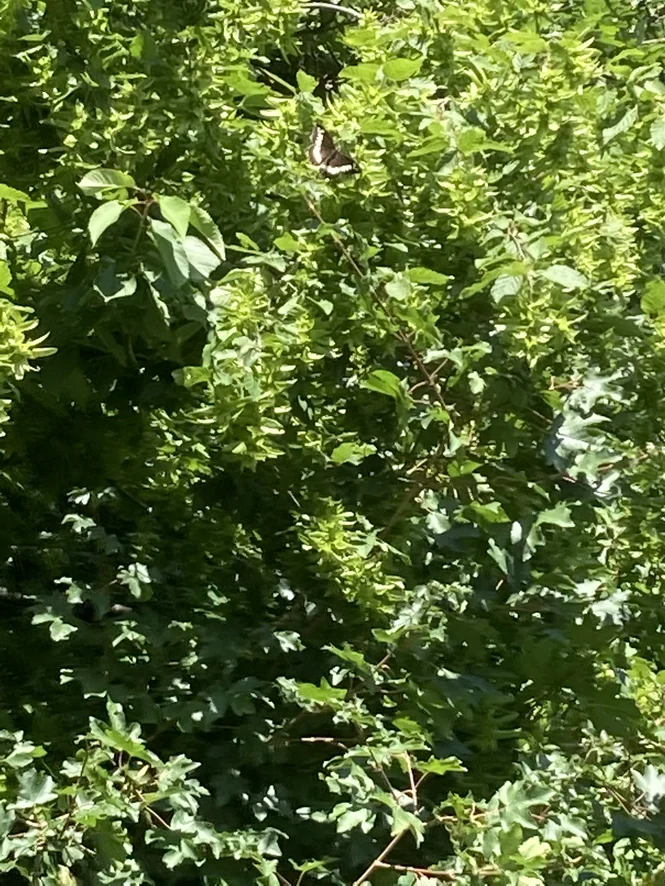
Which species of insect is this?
Brintesia circe
